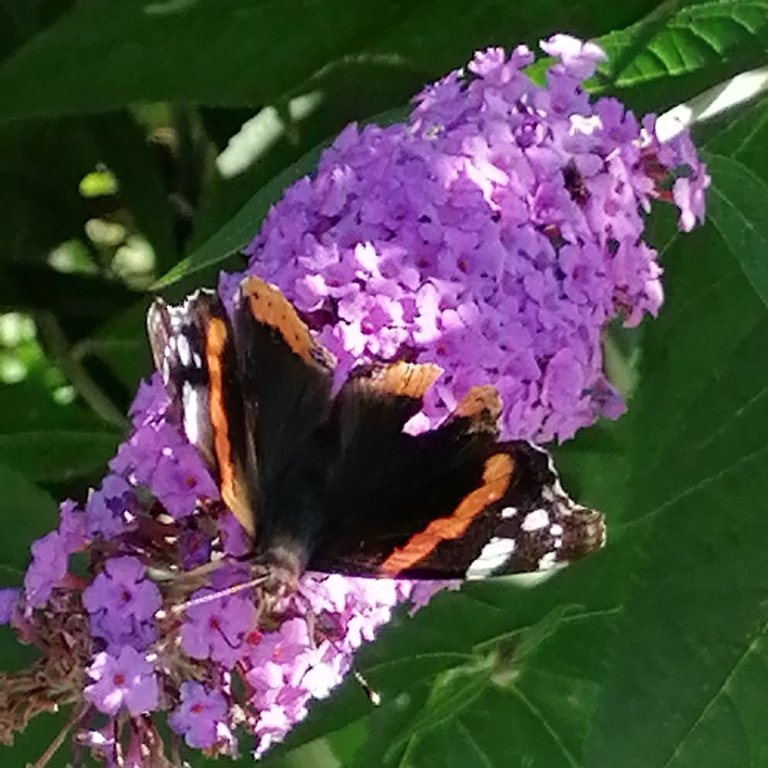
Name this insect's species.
Vanessa atalanta
